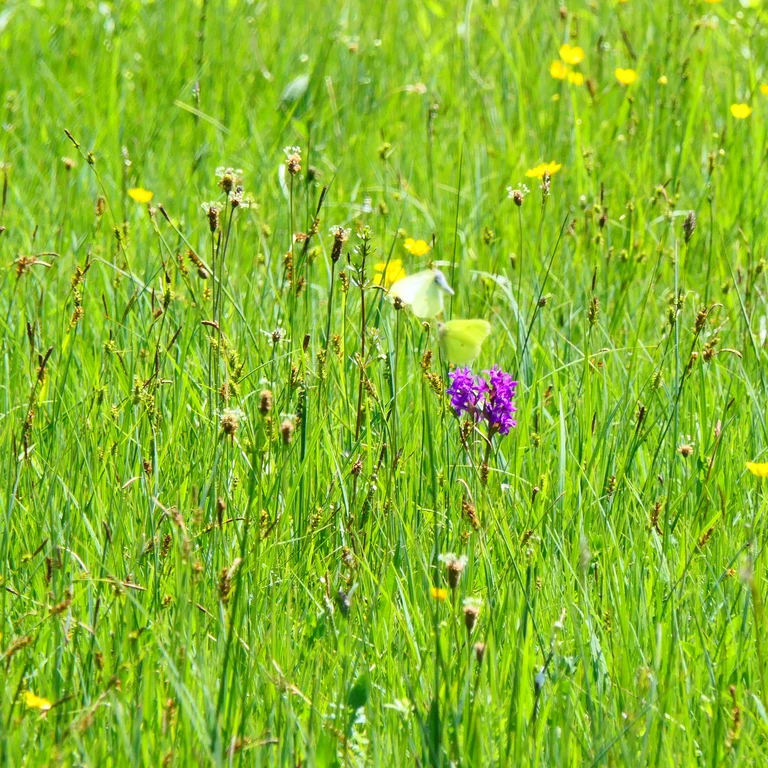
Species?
Gonepteryx rhamni
